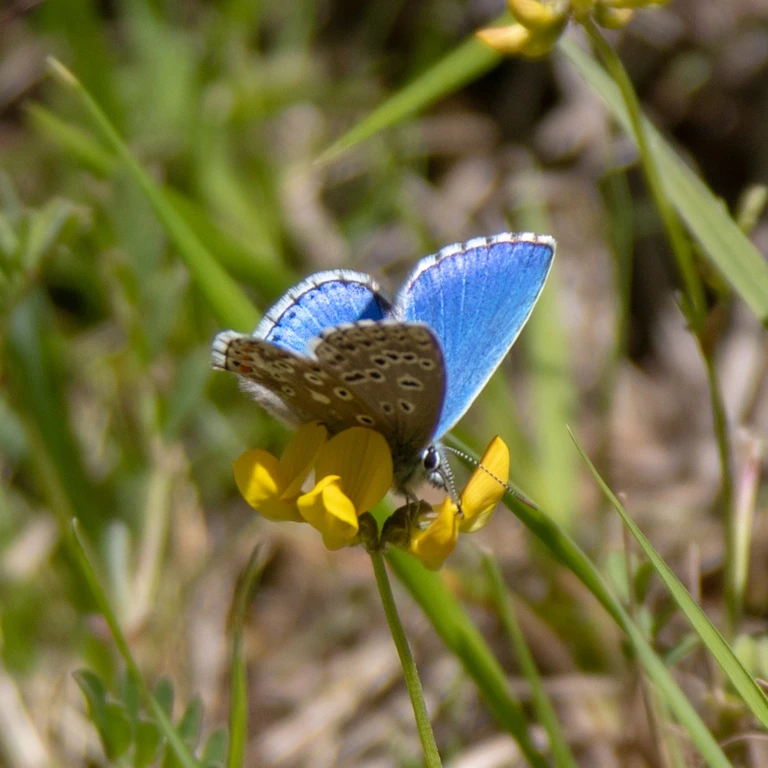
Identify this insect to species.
Lysandra bellargus
